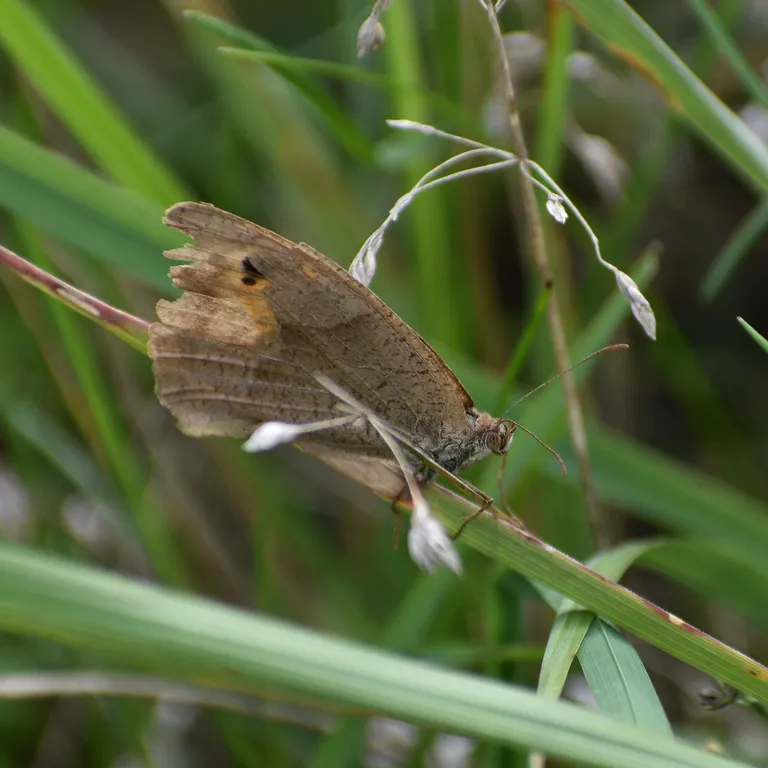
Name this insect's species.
Maniola jurtina
